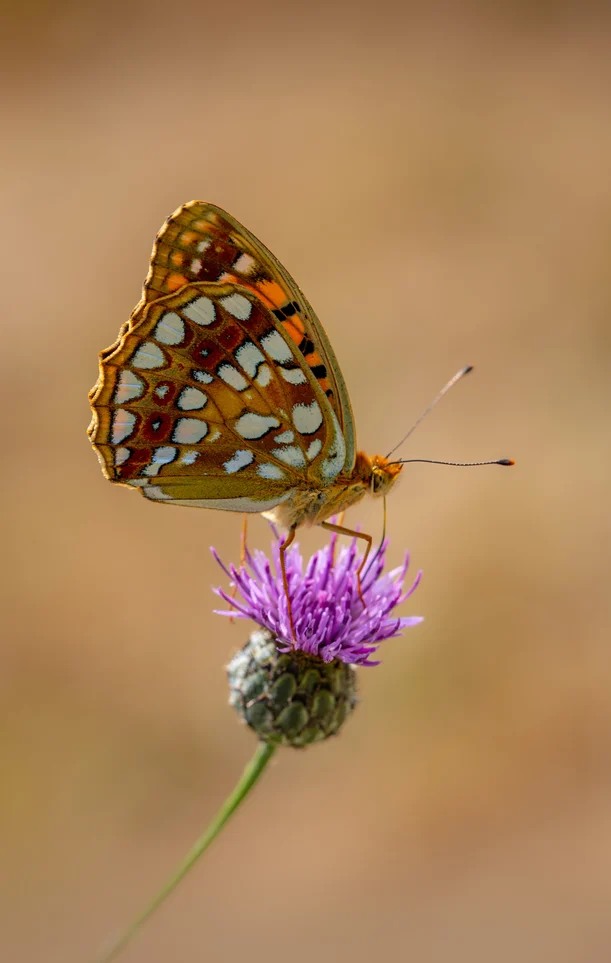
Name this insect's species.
Fabriciana adippe
